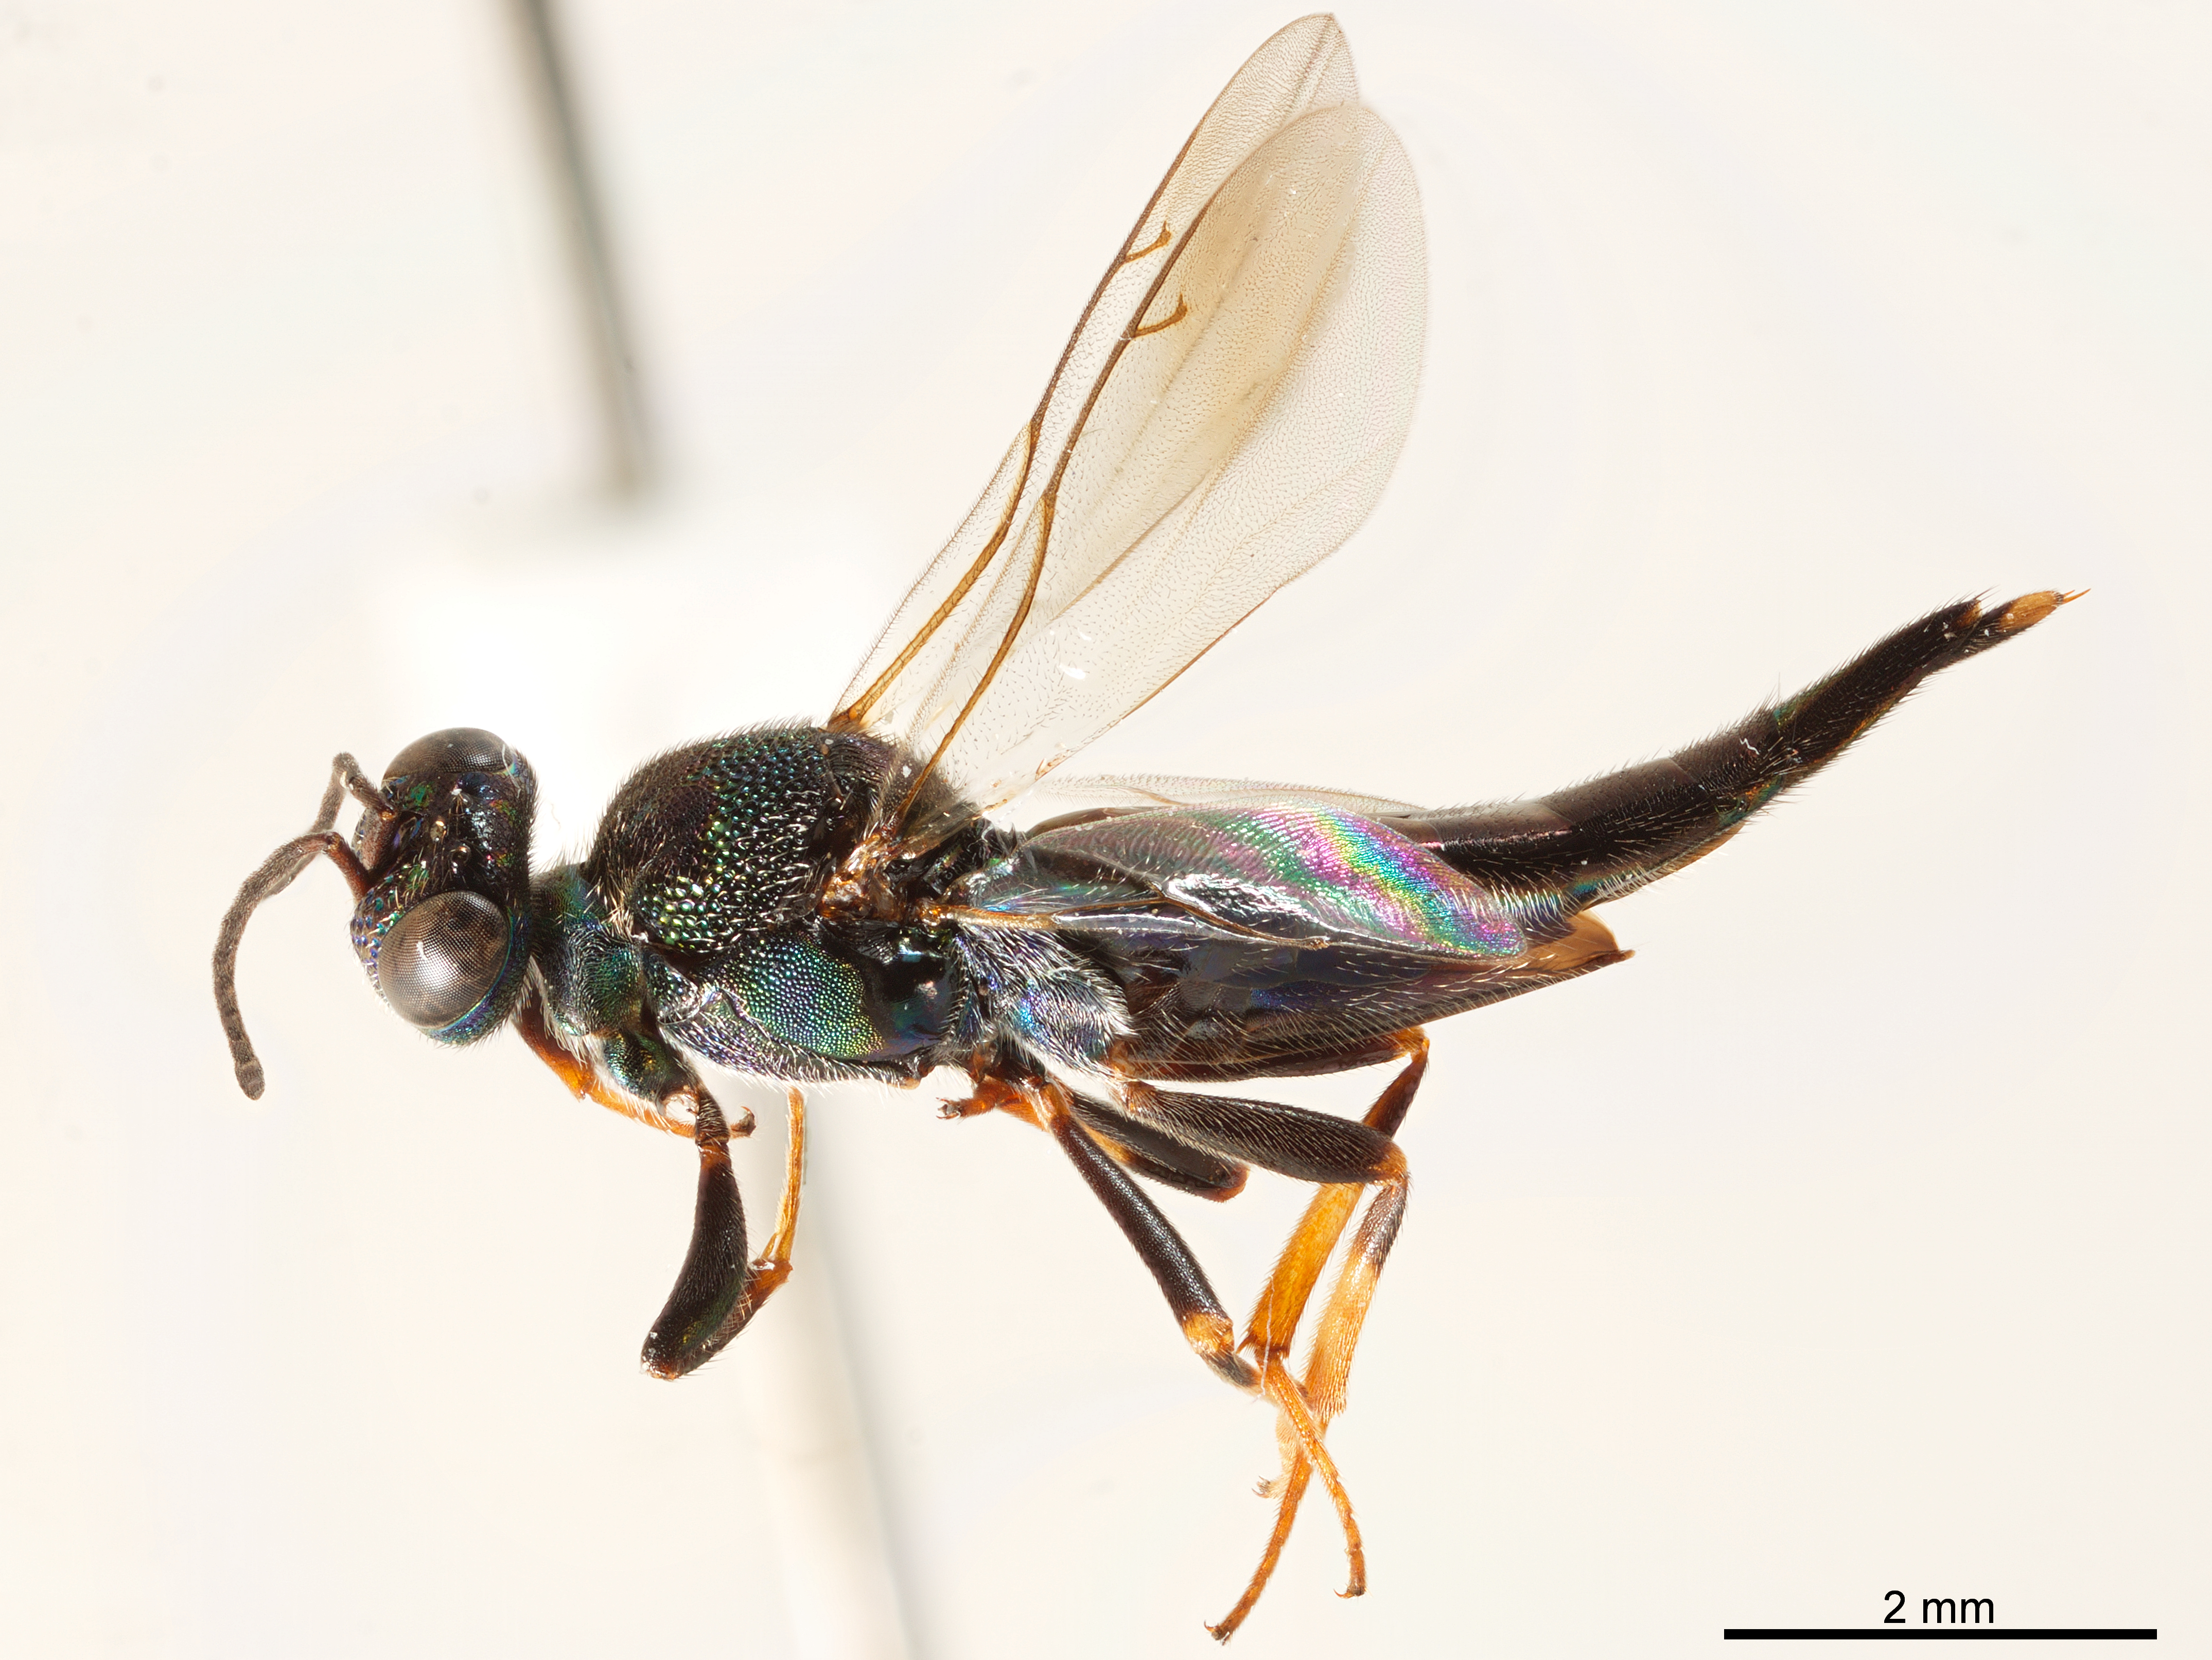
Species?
Balcha indica
